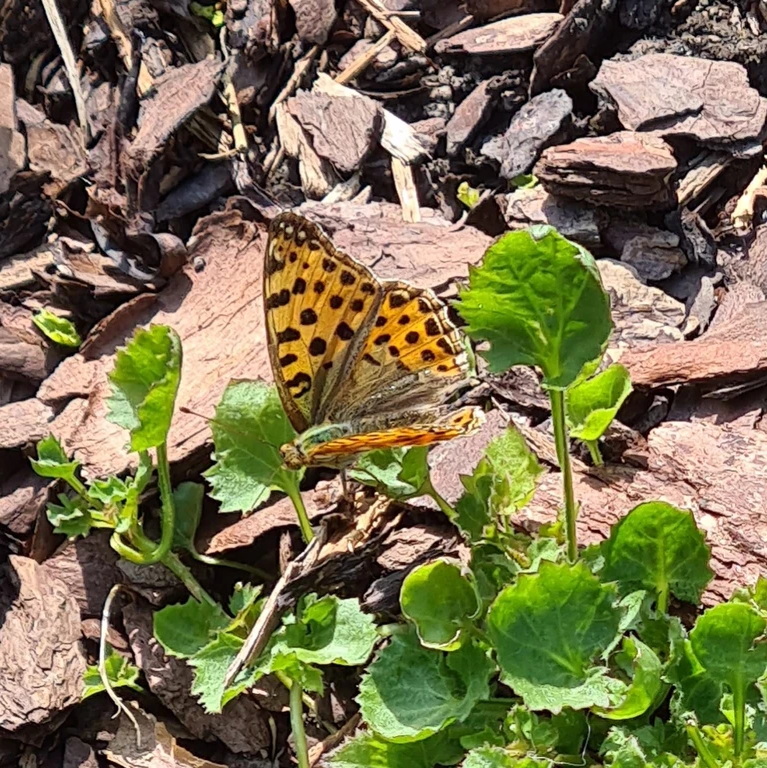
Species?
Issoria lathonia
